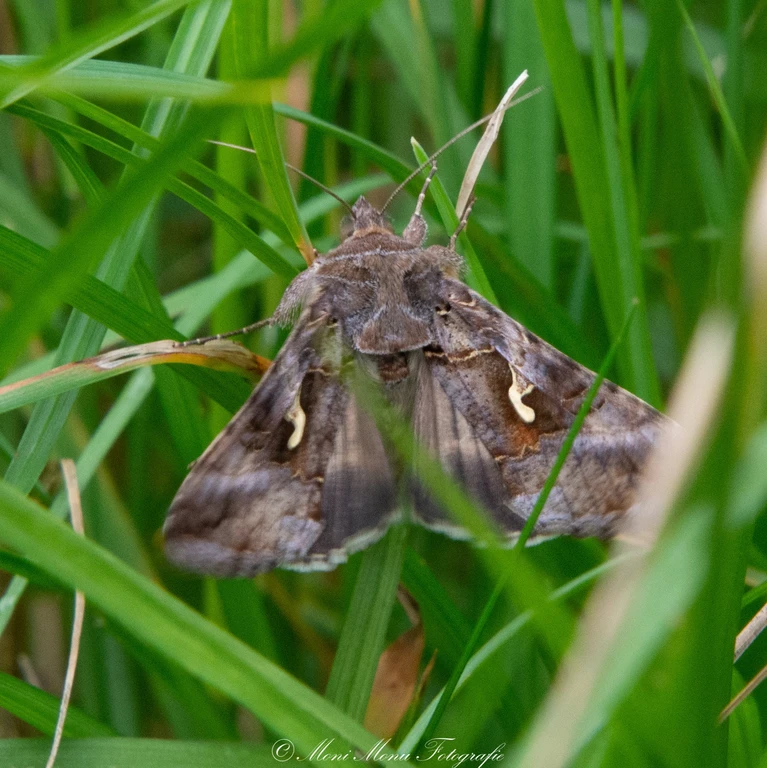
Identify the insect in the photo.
Autographa gamma
